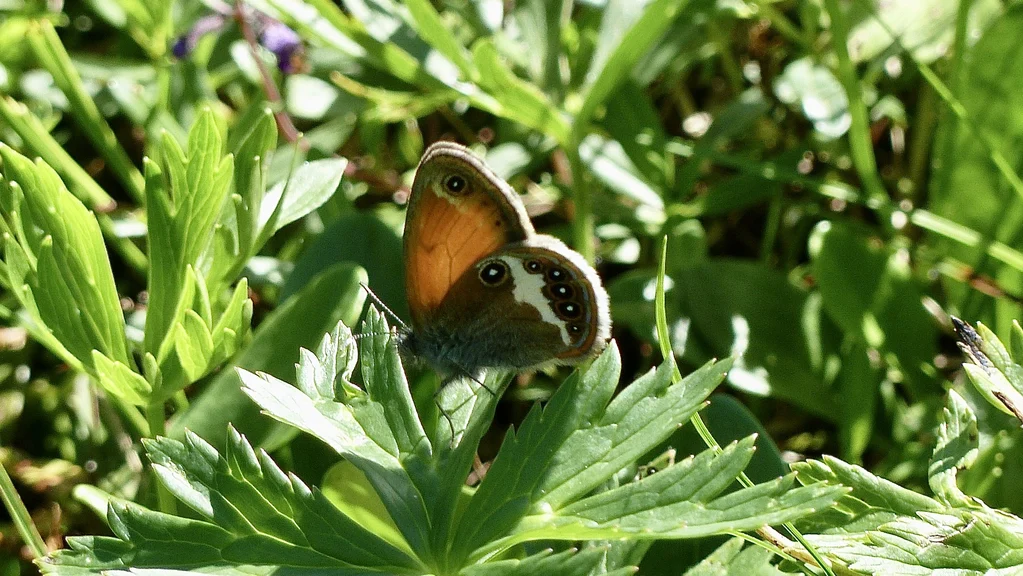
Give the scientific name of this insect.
Coenonympha arcania
